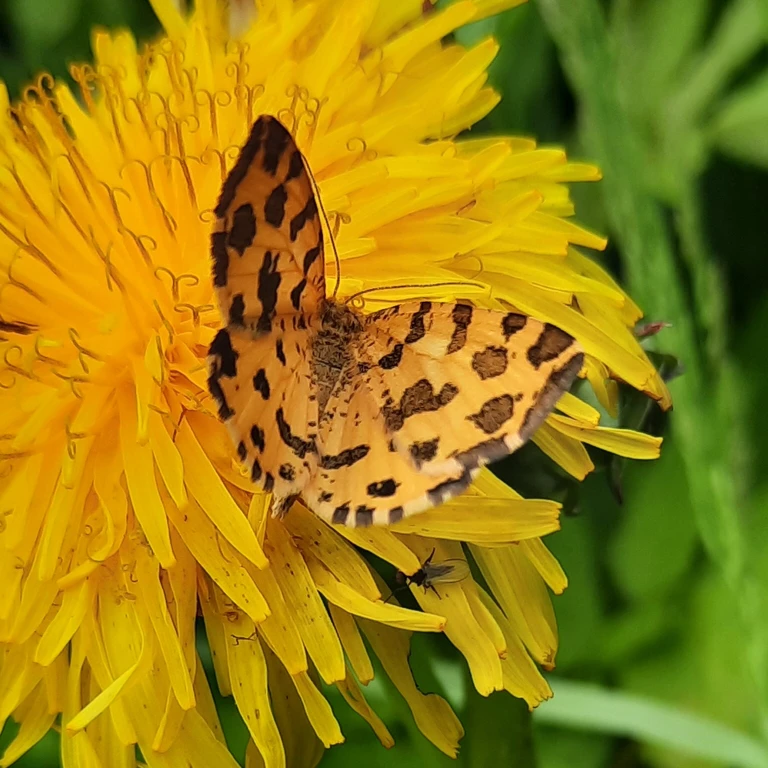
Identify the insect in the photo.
Pseudopanthera macularia
